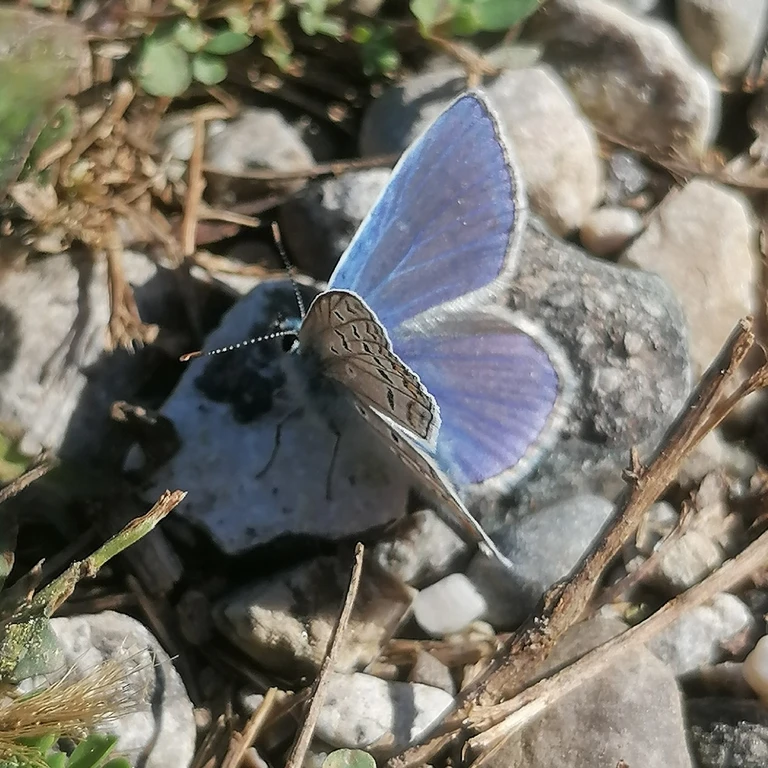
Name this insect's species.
Polyommatus icarus
